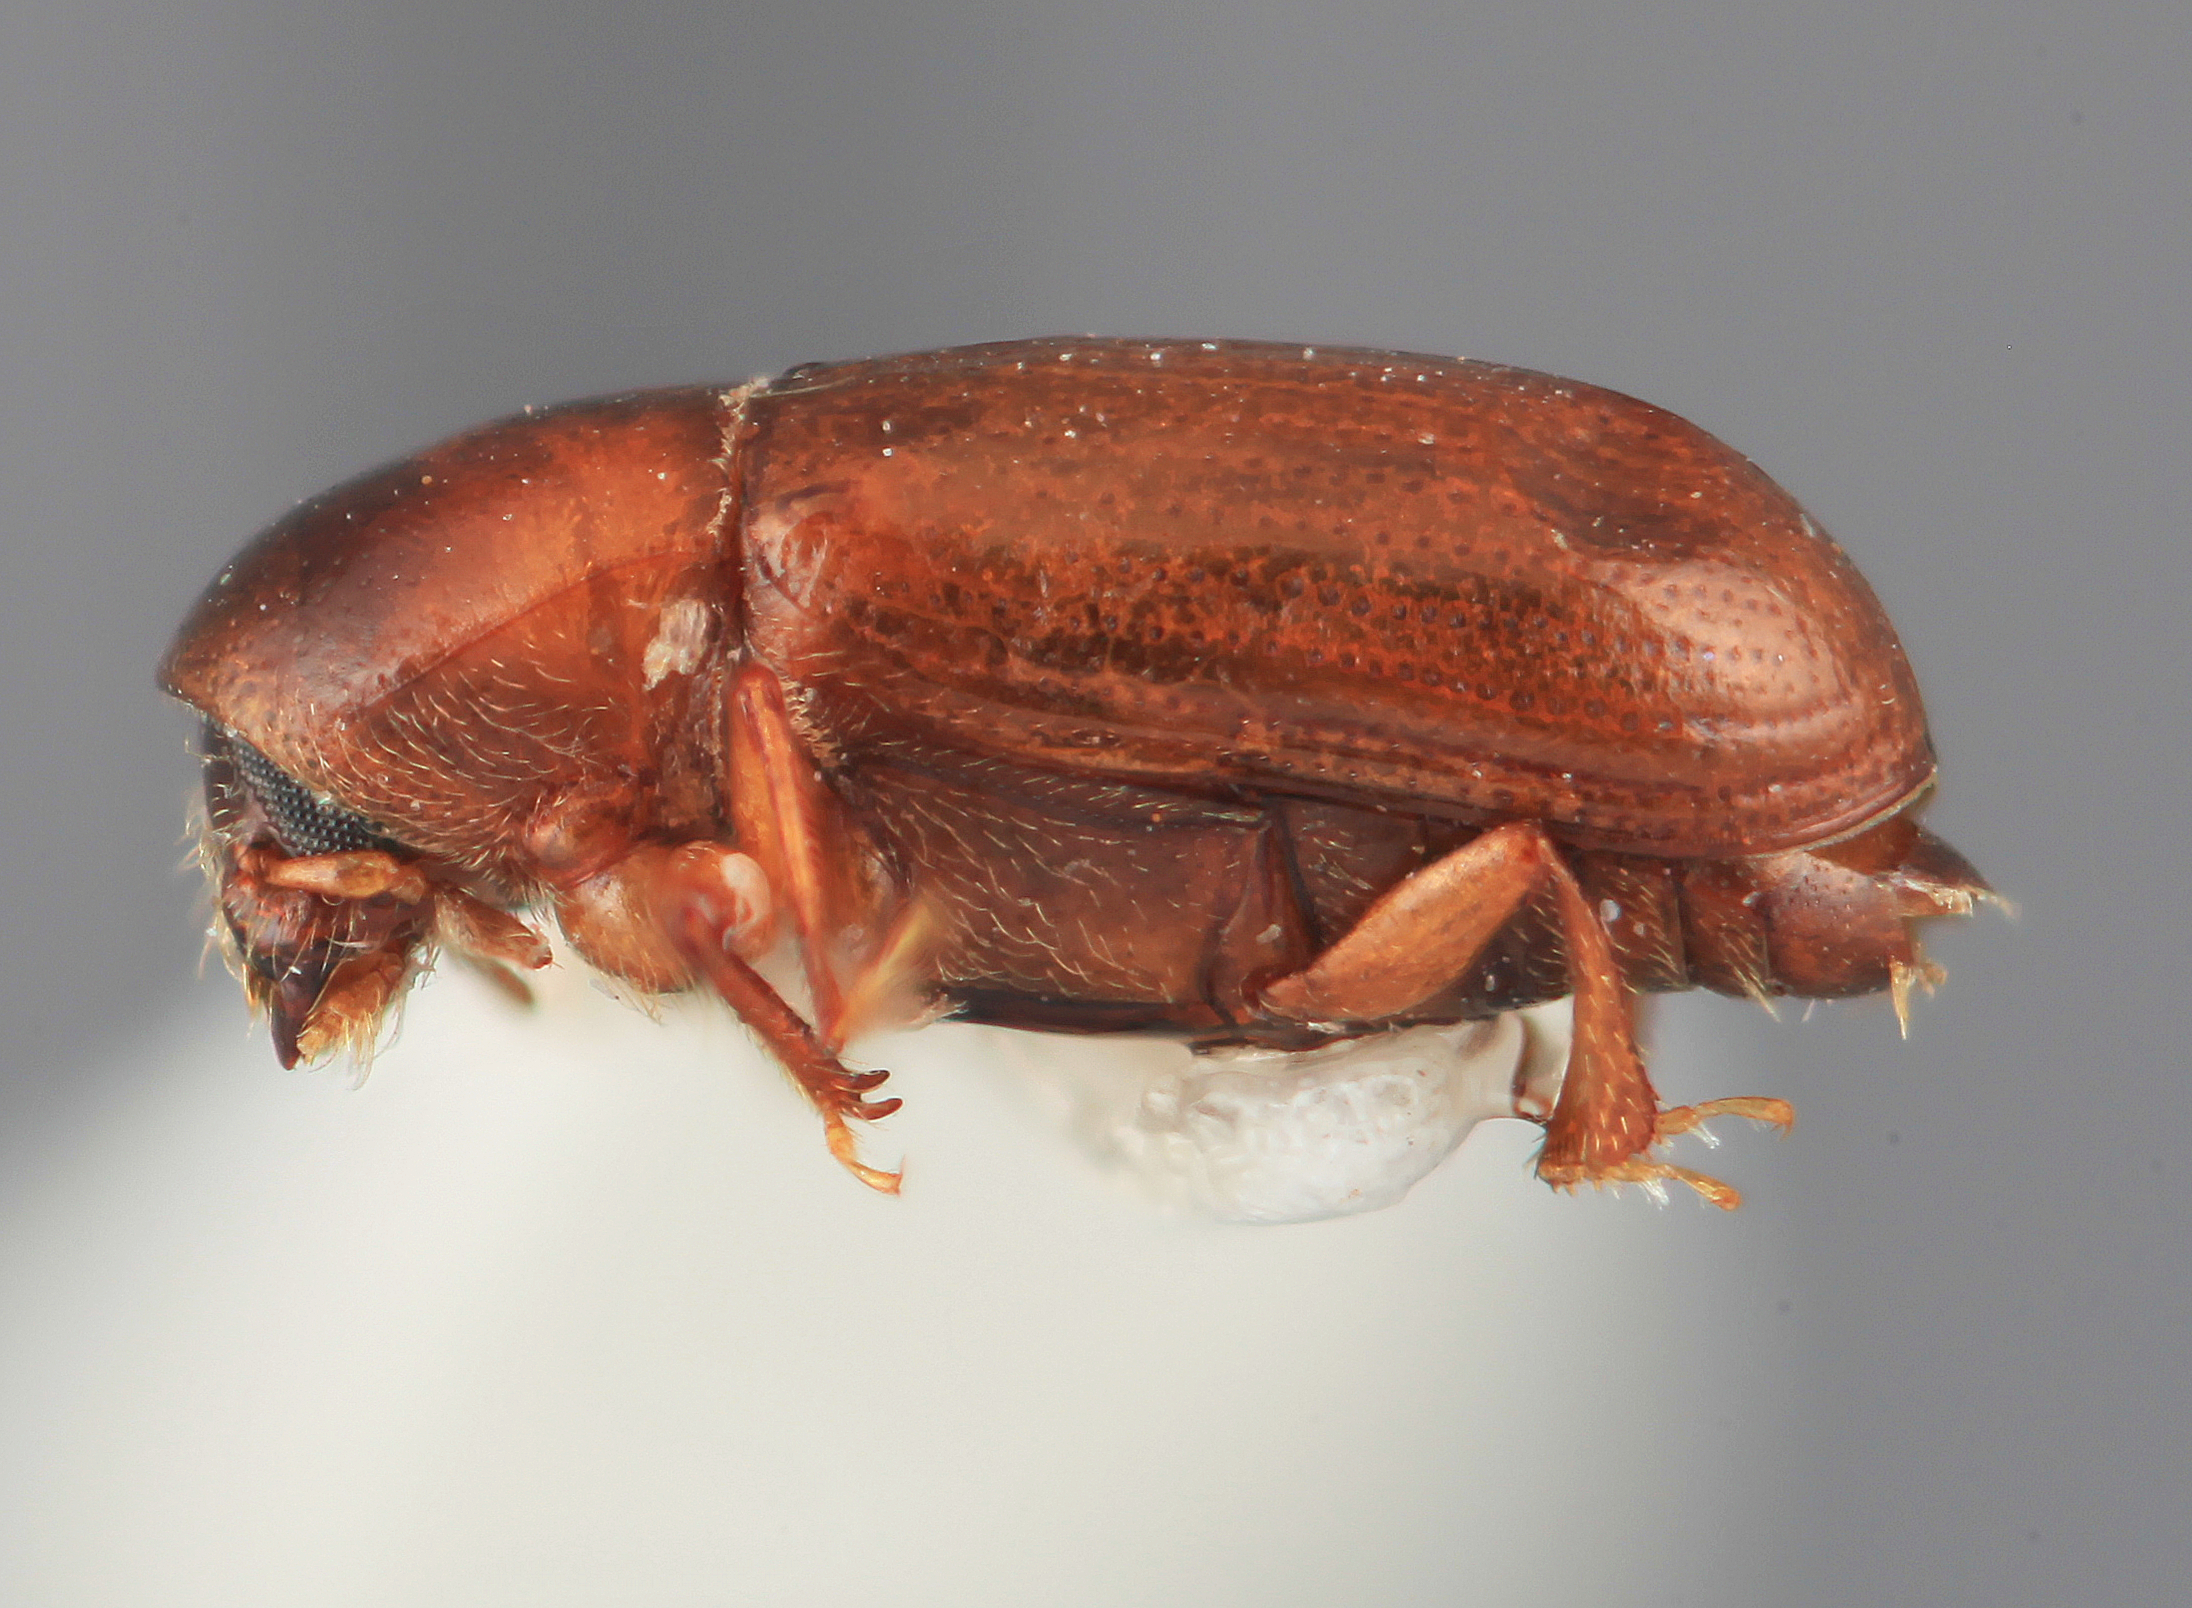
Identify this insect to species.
Scolytodes tucumani
